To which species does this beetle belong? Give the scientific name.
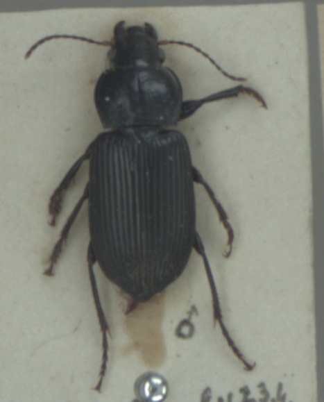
Anisodactylus binotatus
